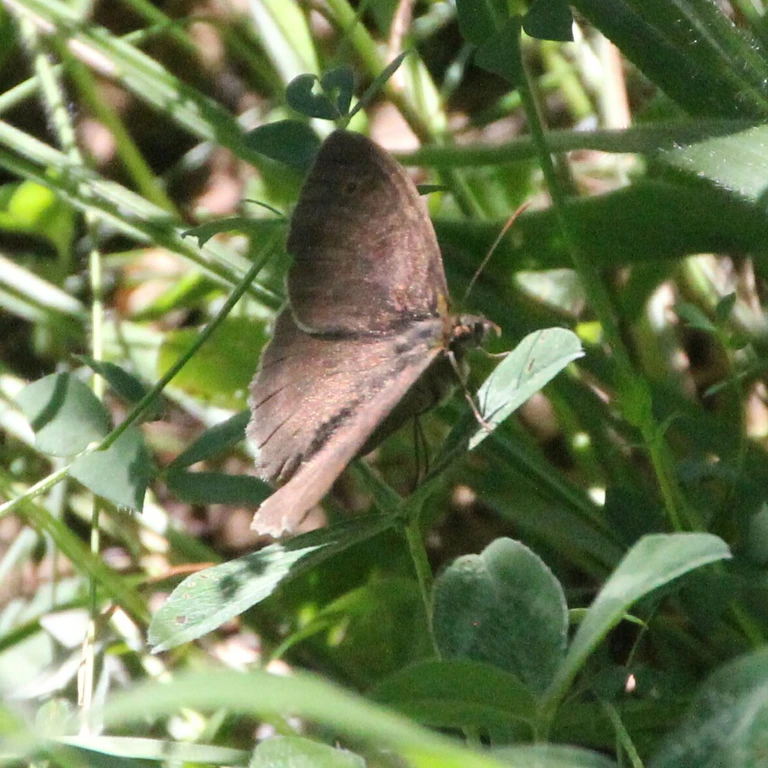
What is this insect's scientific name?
Maniola jurtina
